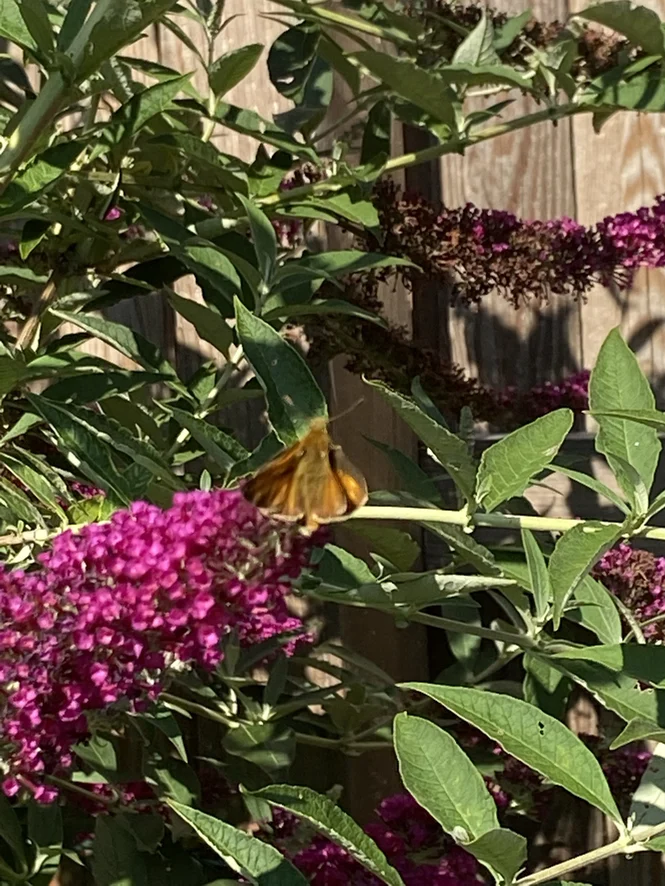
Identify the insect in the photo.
Ochlodes sylvanus (also Ochlodes venata)
